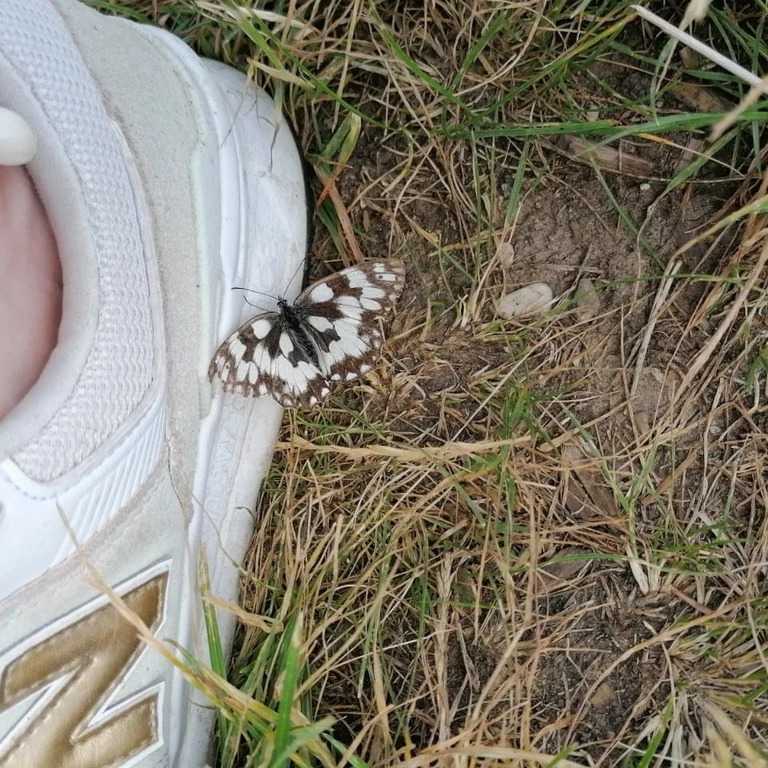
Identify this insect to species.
Melanargia galathea
